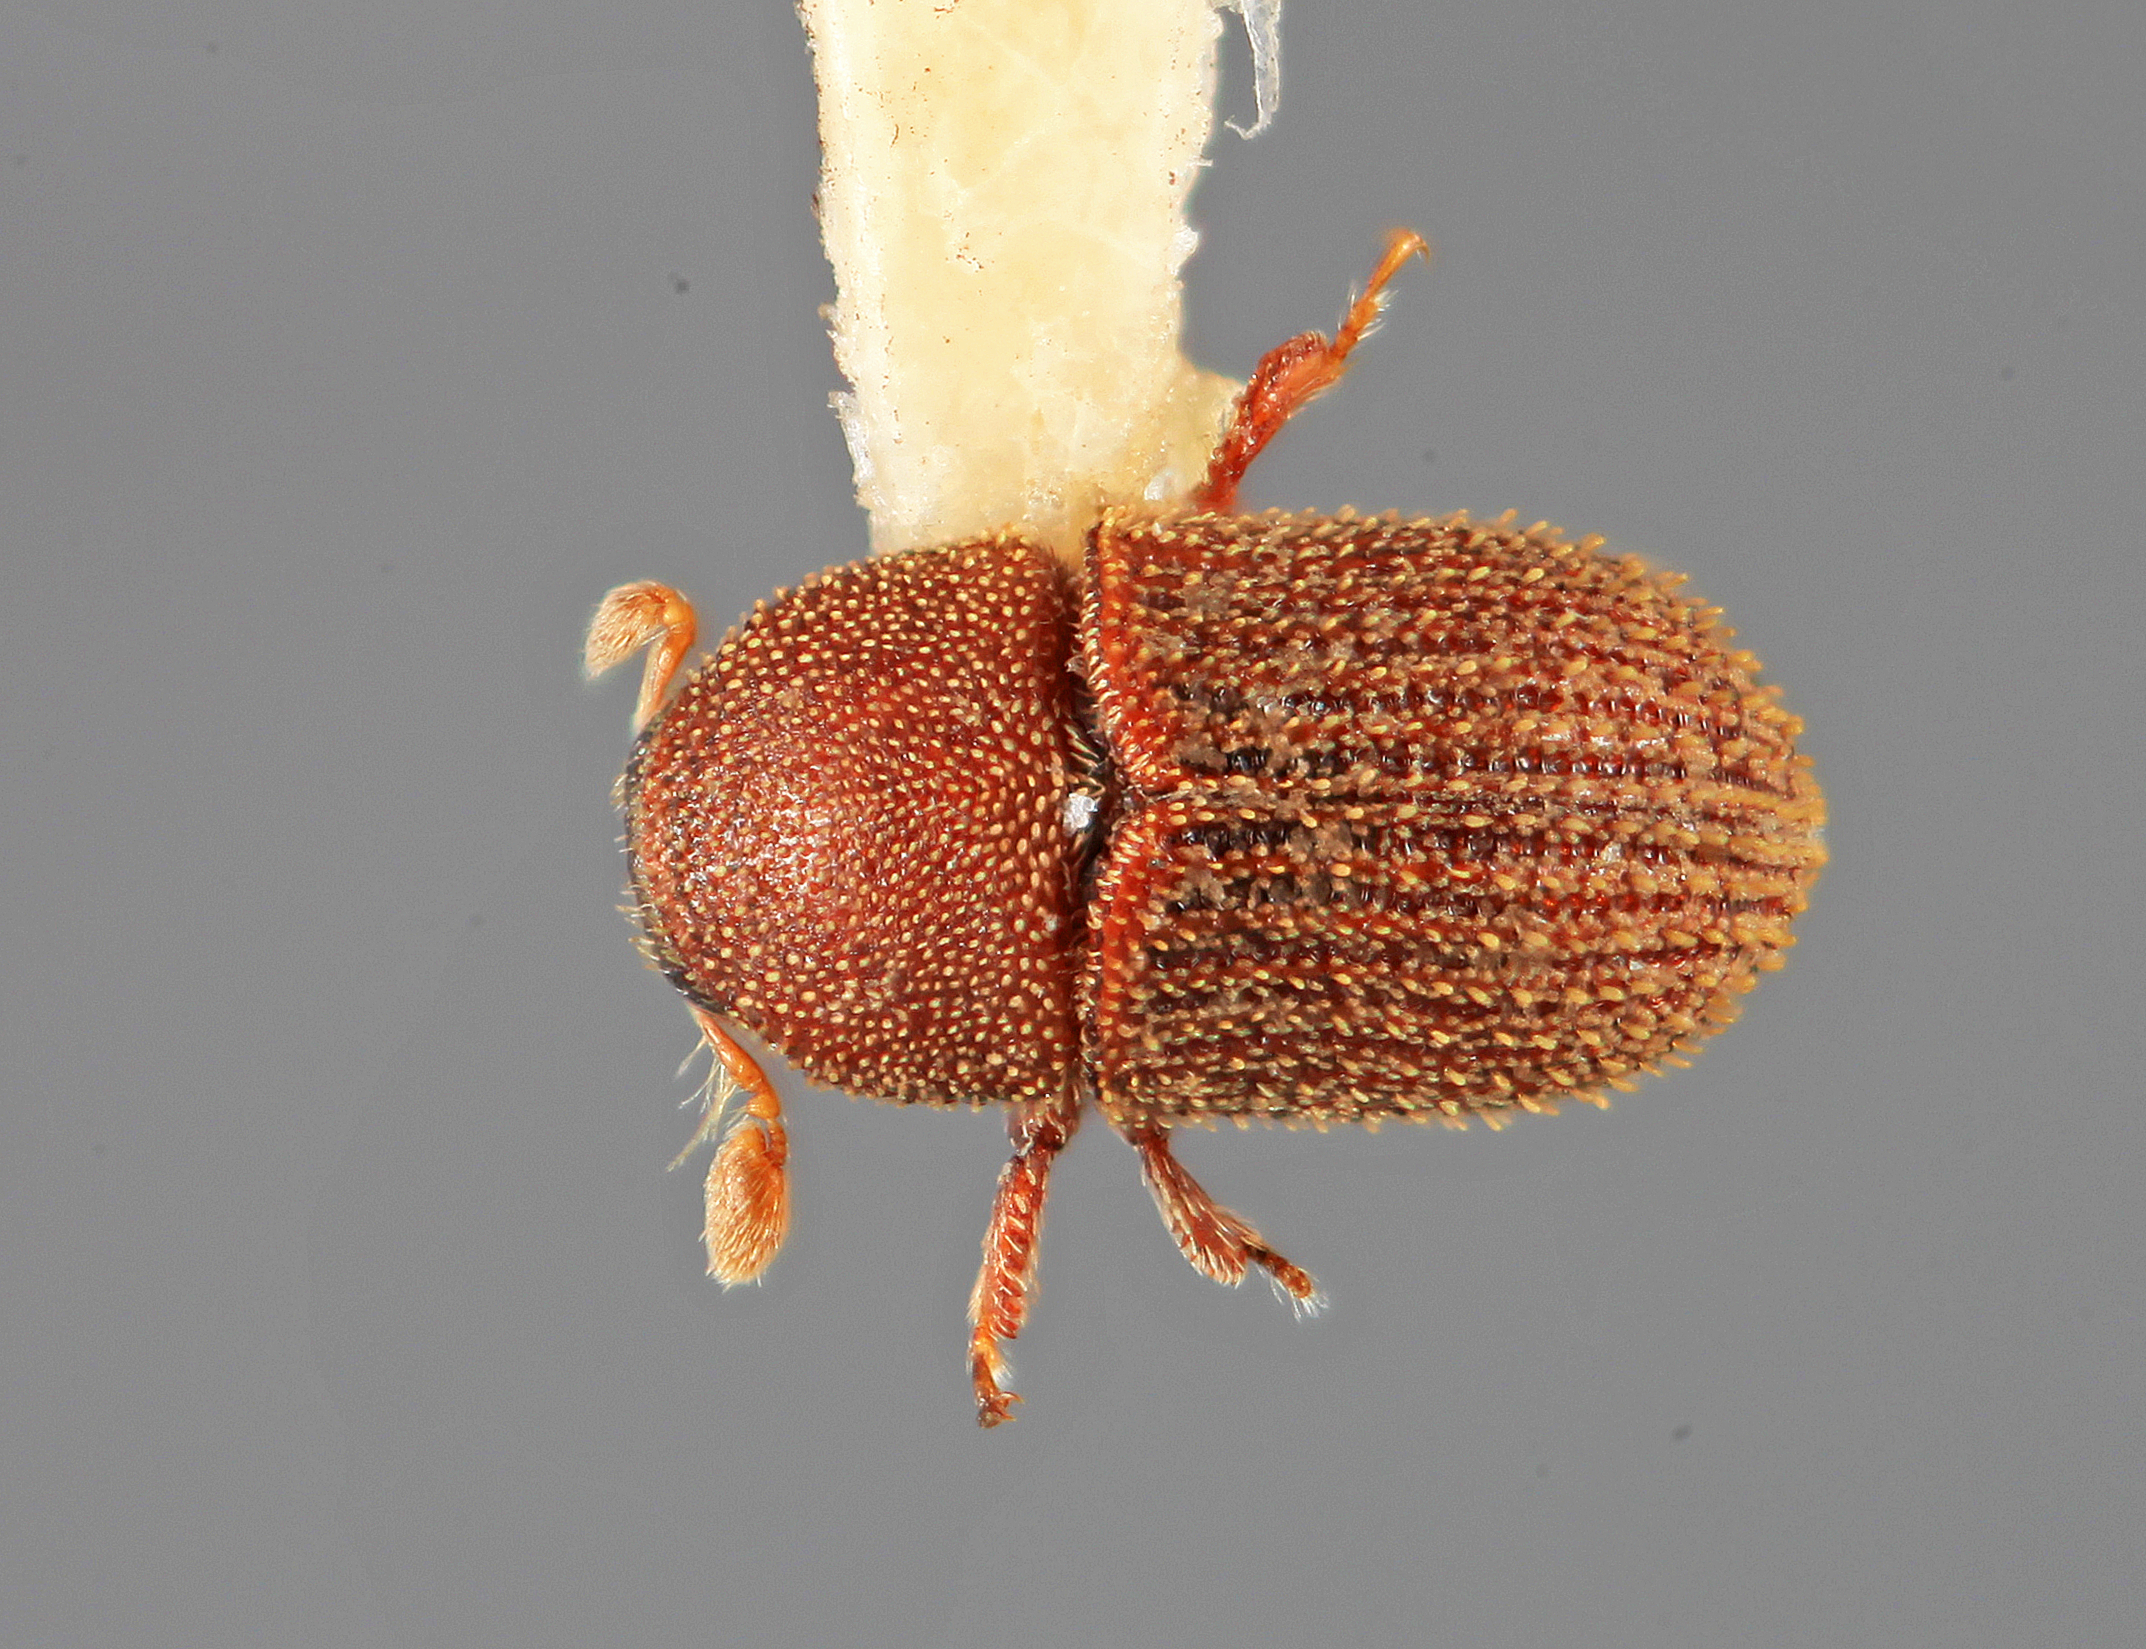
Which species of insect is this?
Chramesus unicornis
